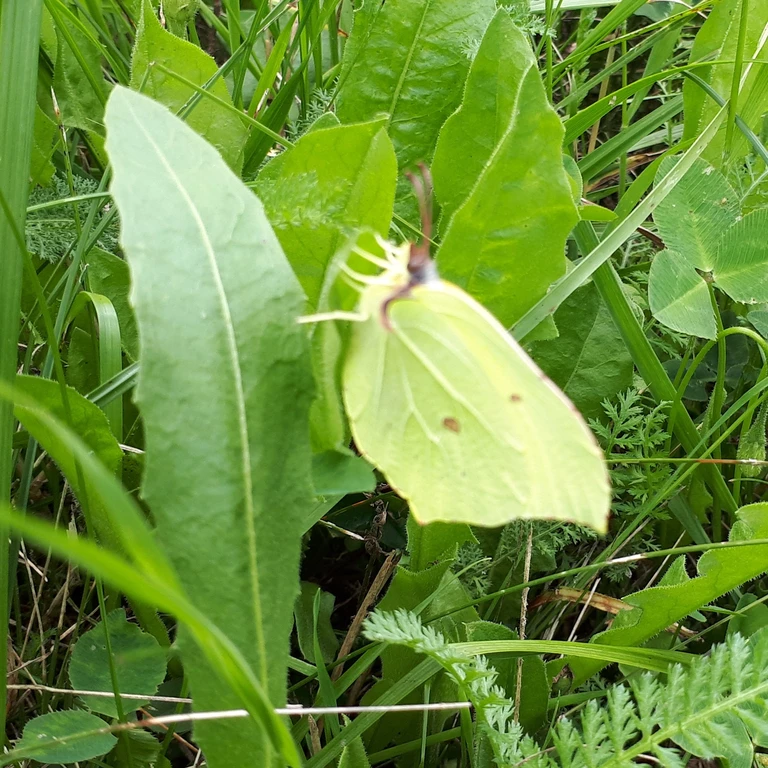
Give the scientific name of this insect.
Gonepteryx rhamni
